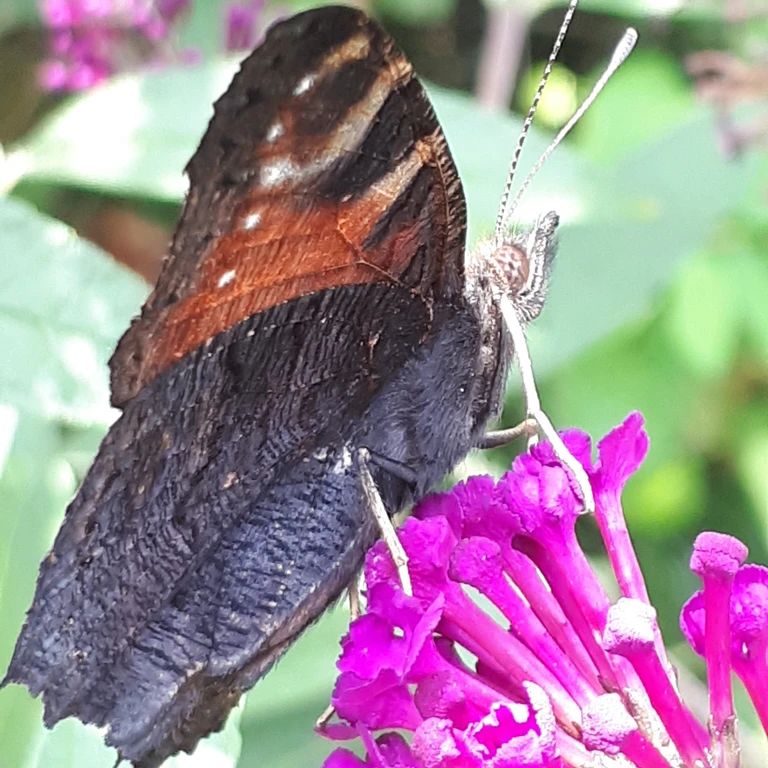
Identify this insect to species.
Aglais io
